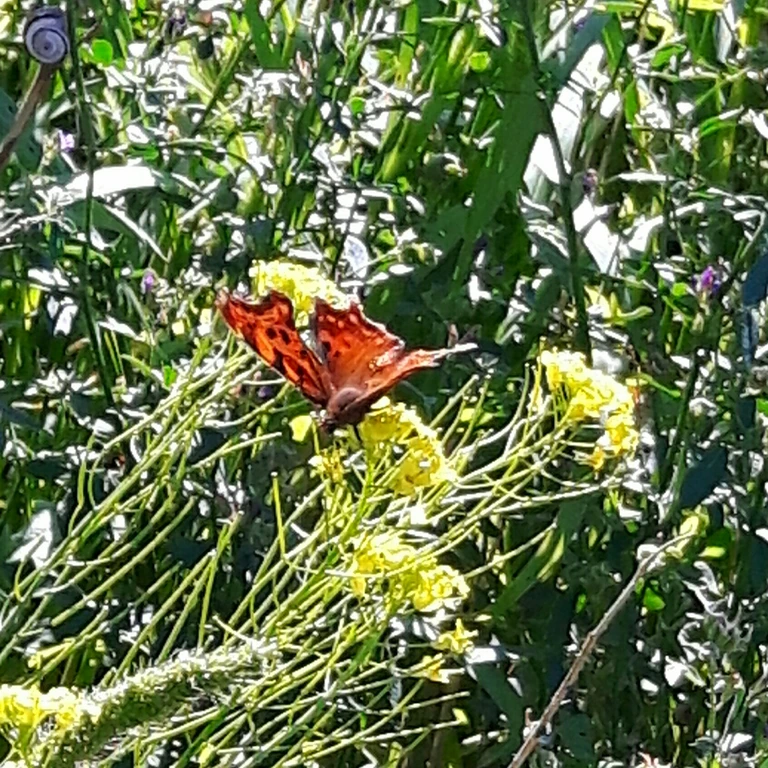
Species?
Polygonia c-album
